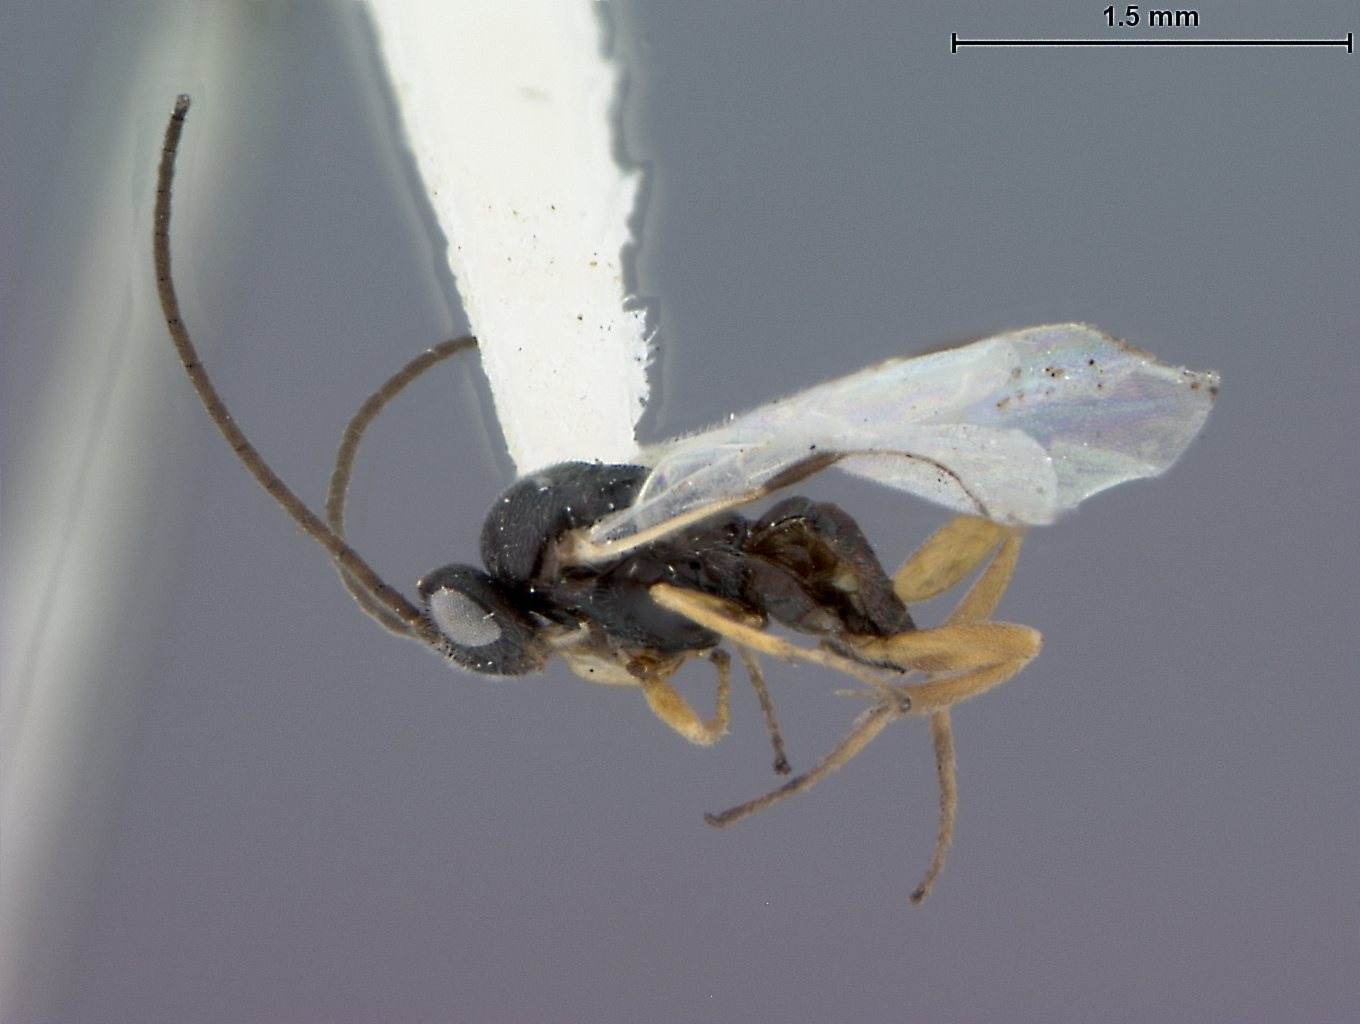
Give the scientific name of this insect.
Glypapanteles manilae
